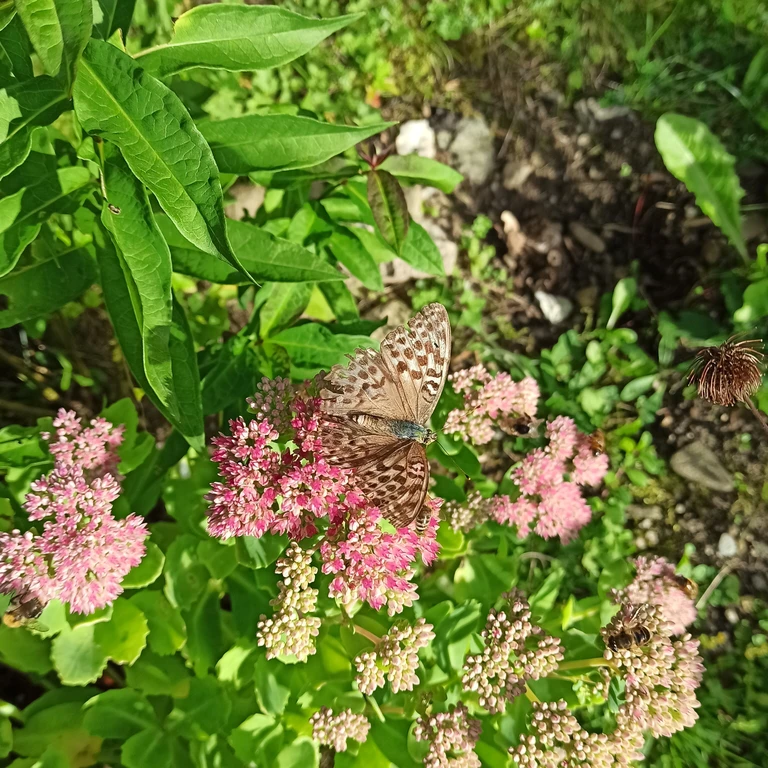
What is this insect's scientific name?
Argynnis paphia
